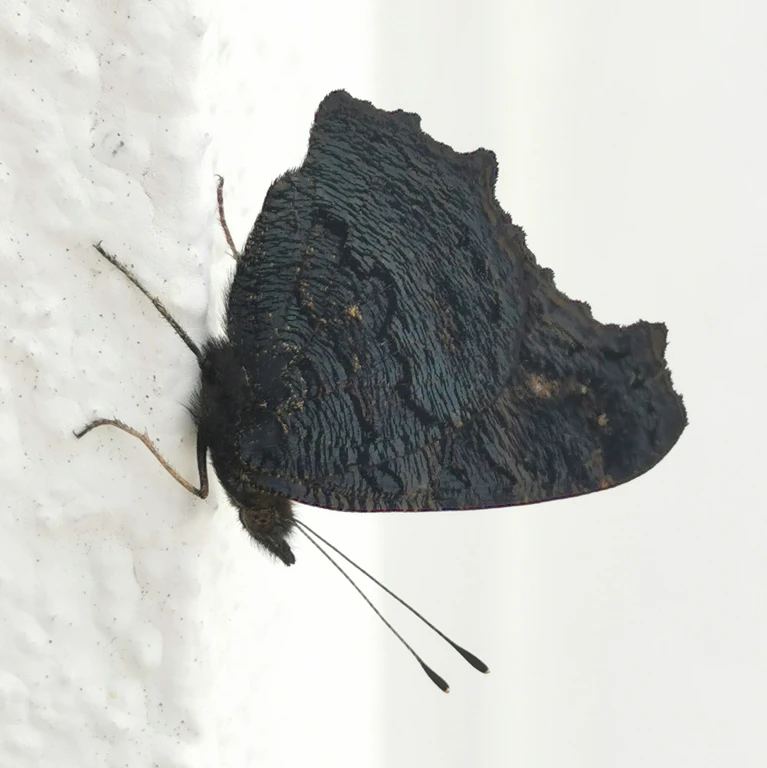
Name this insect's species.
Aglais io
